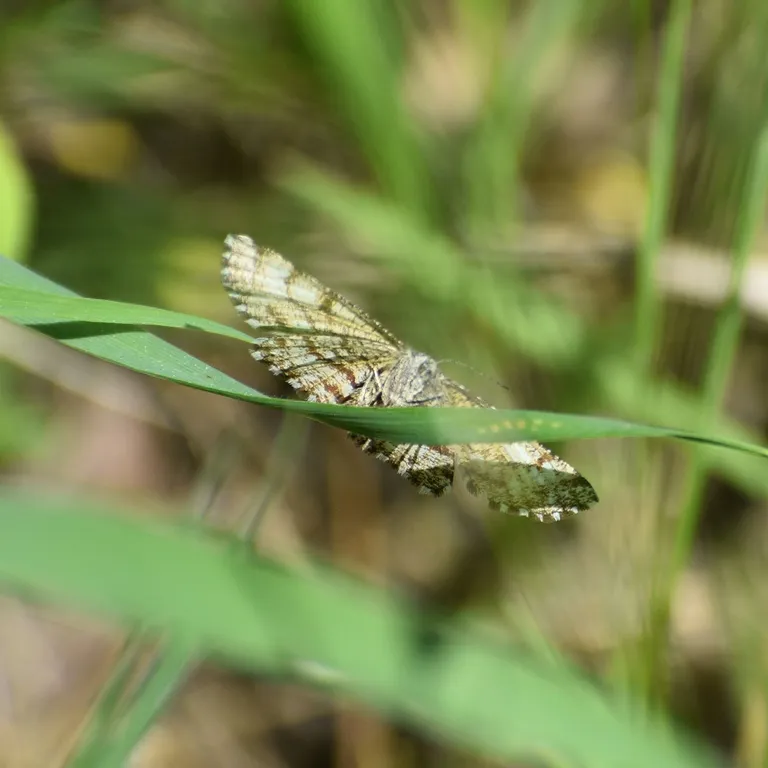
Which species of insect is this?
Ematurga atomaria
